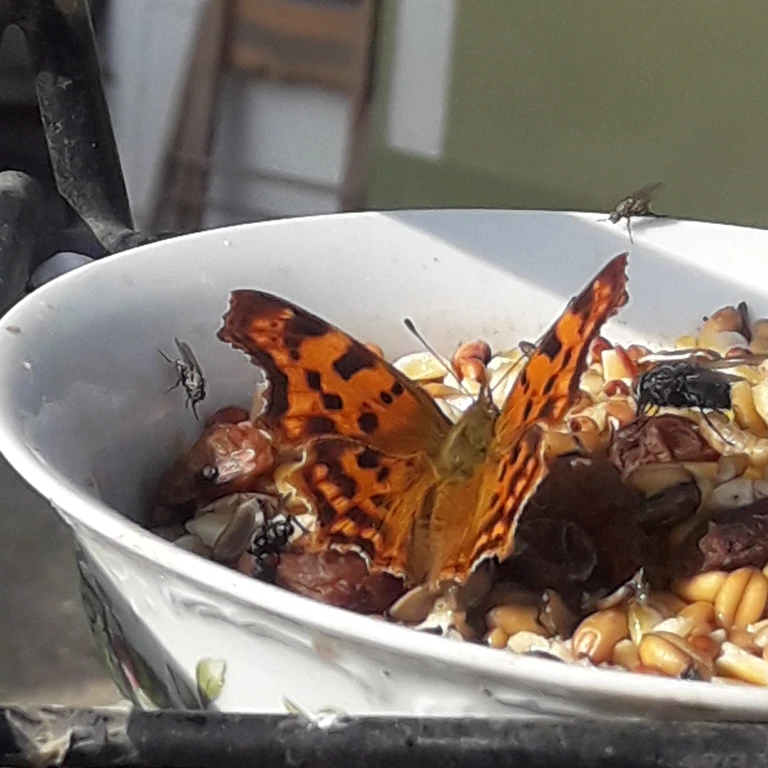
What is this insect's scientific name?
Polygonia c-album
